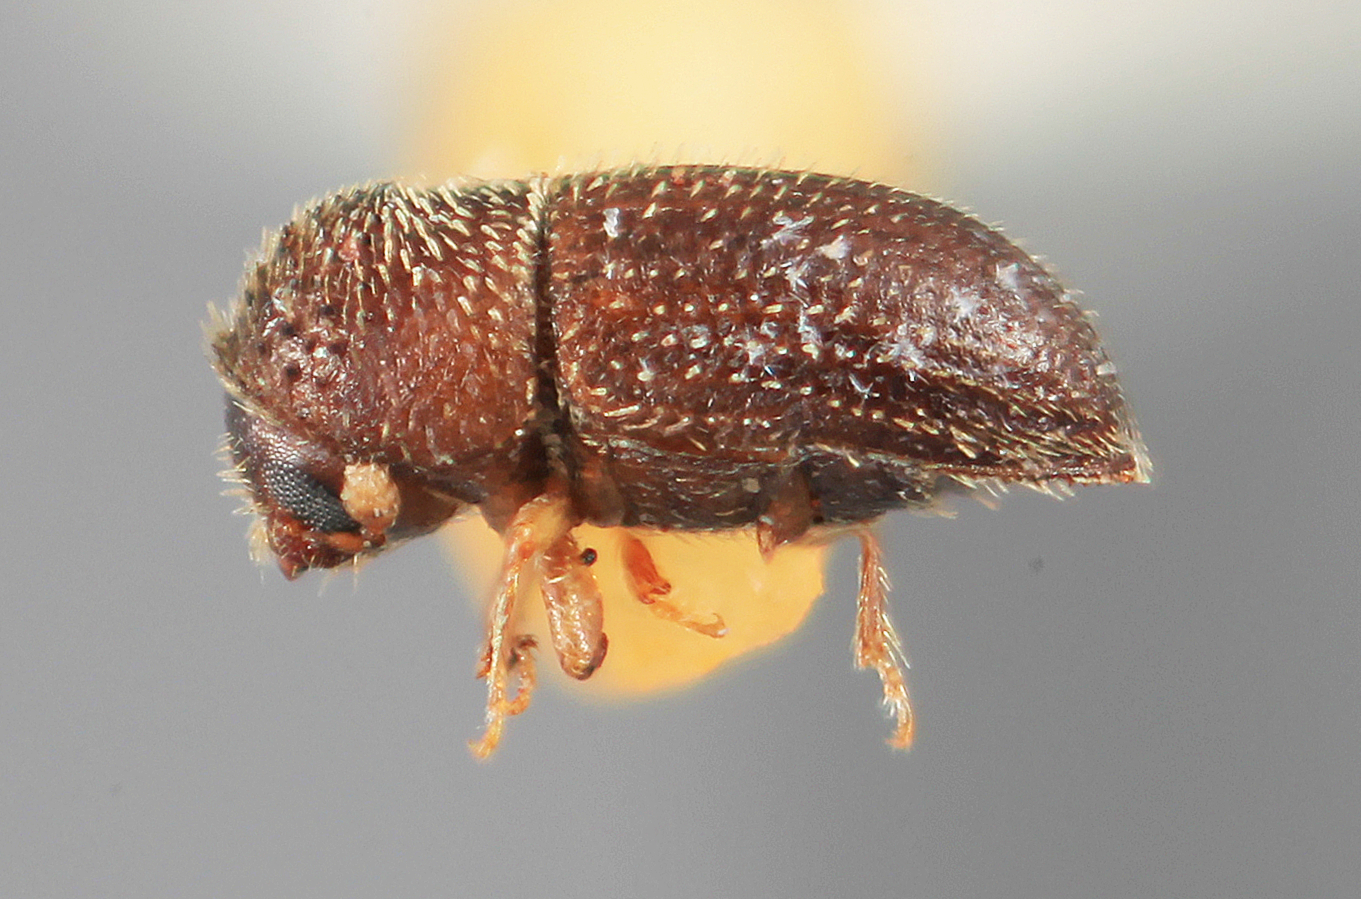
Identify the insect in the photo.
Hypothenemus teretis
